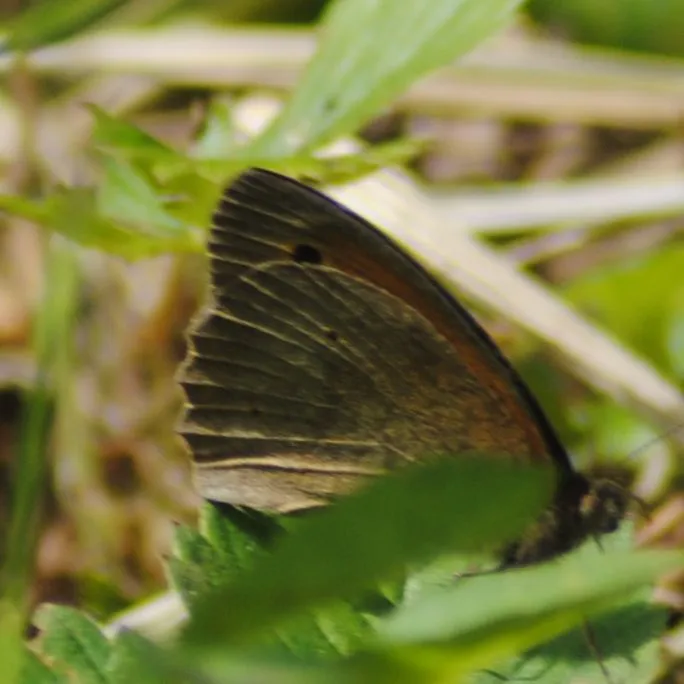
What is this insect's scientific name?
Maniola jurtina
